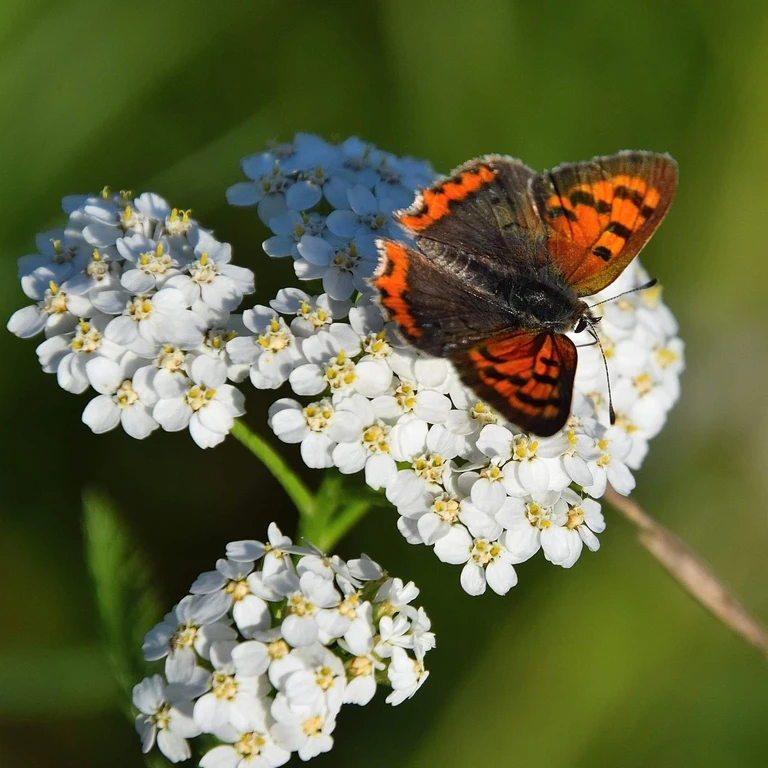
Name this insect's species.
Lycaena phlaeas
